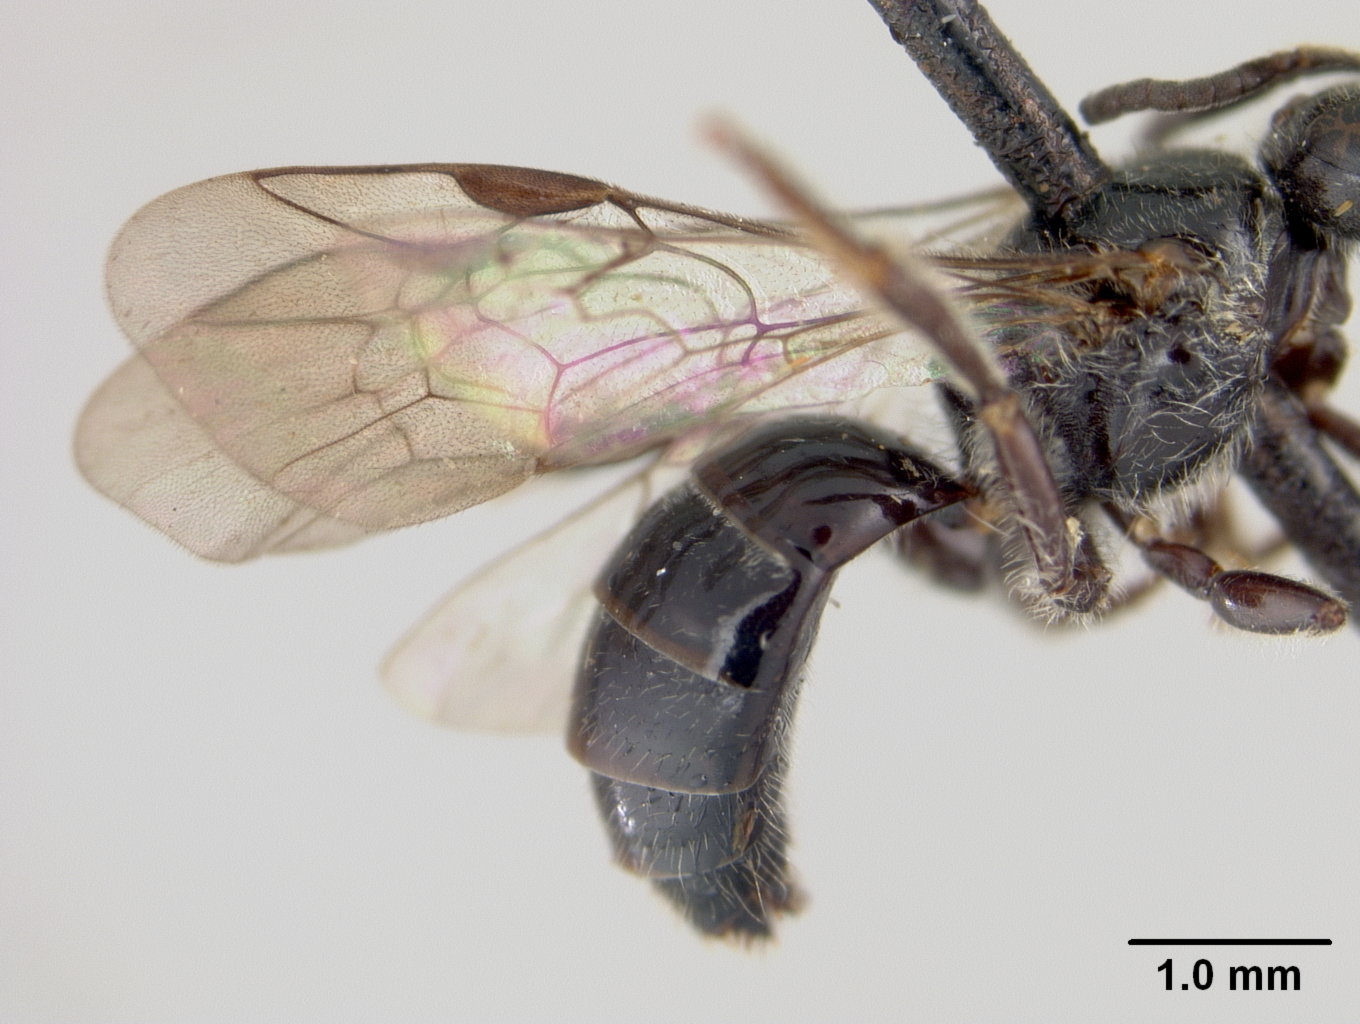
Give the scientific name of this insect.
Halictus palmeri
